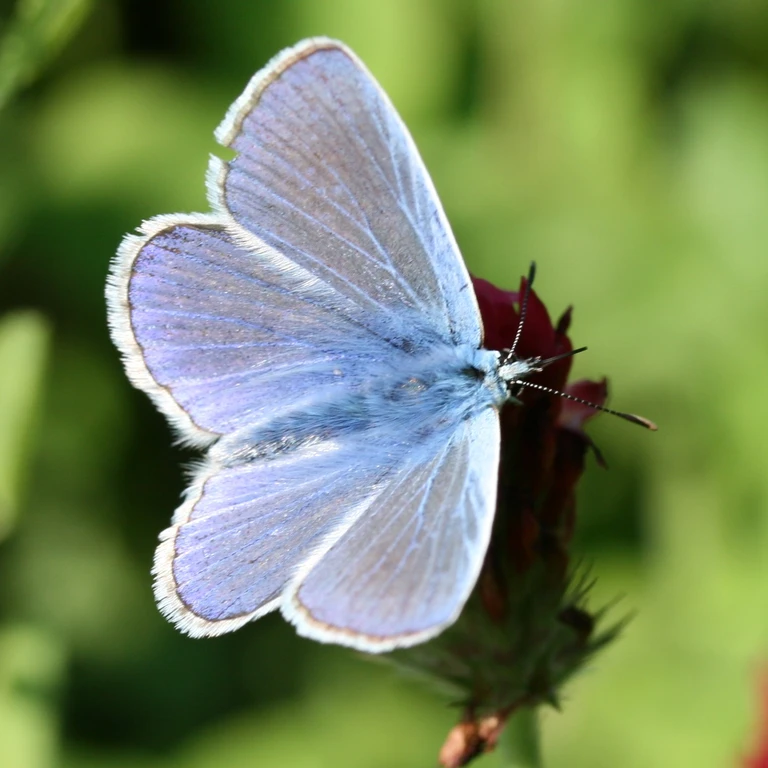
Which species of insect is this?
Polyommatus icarus
